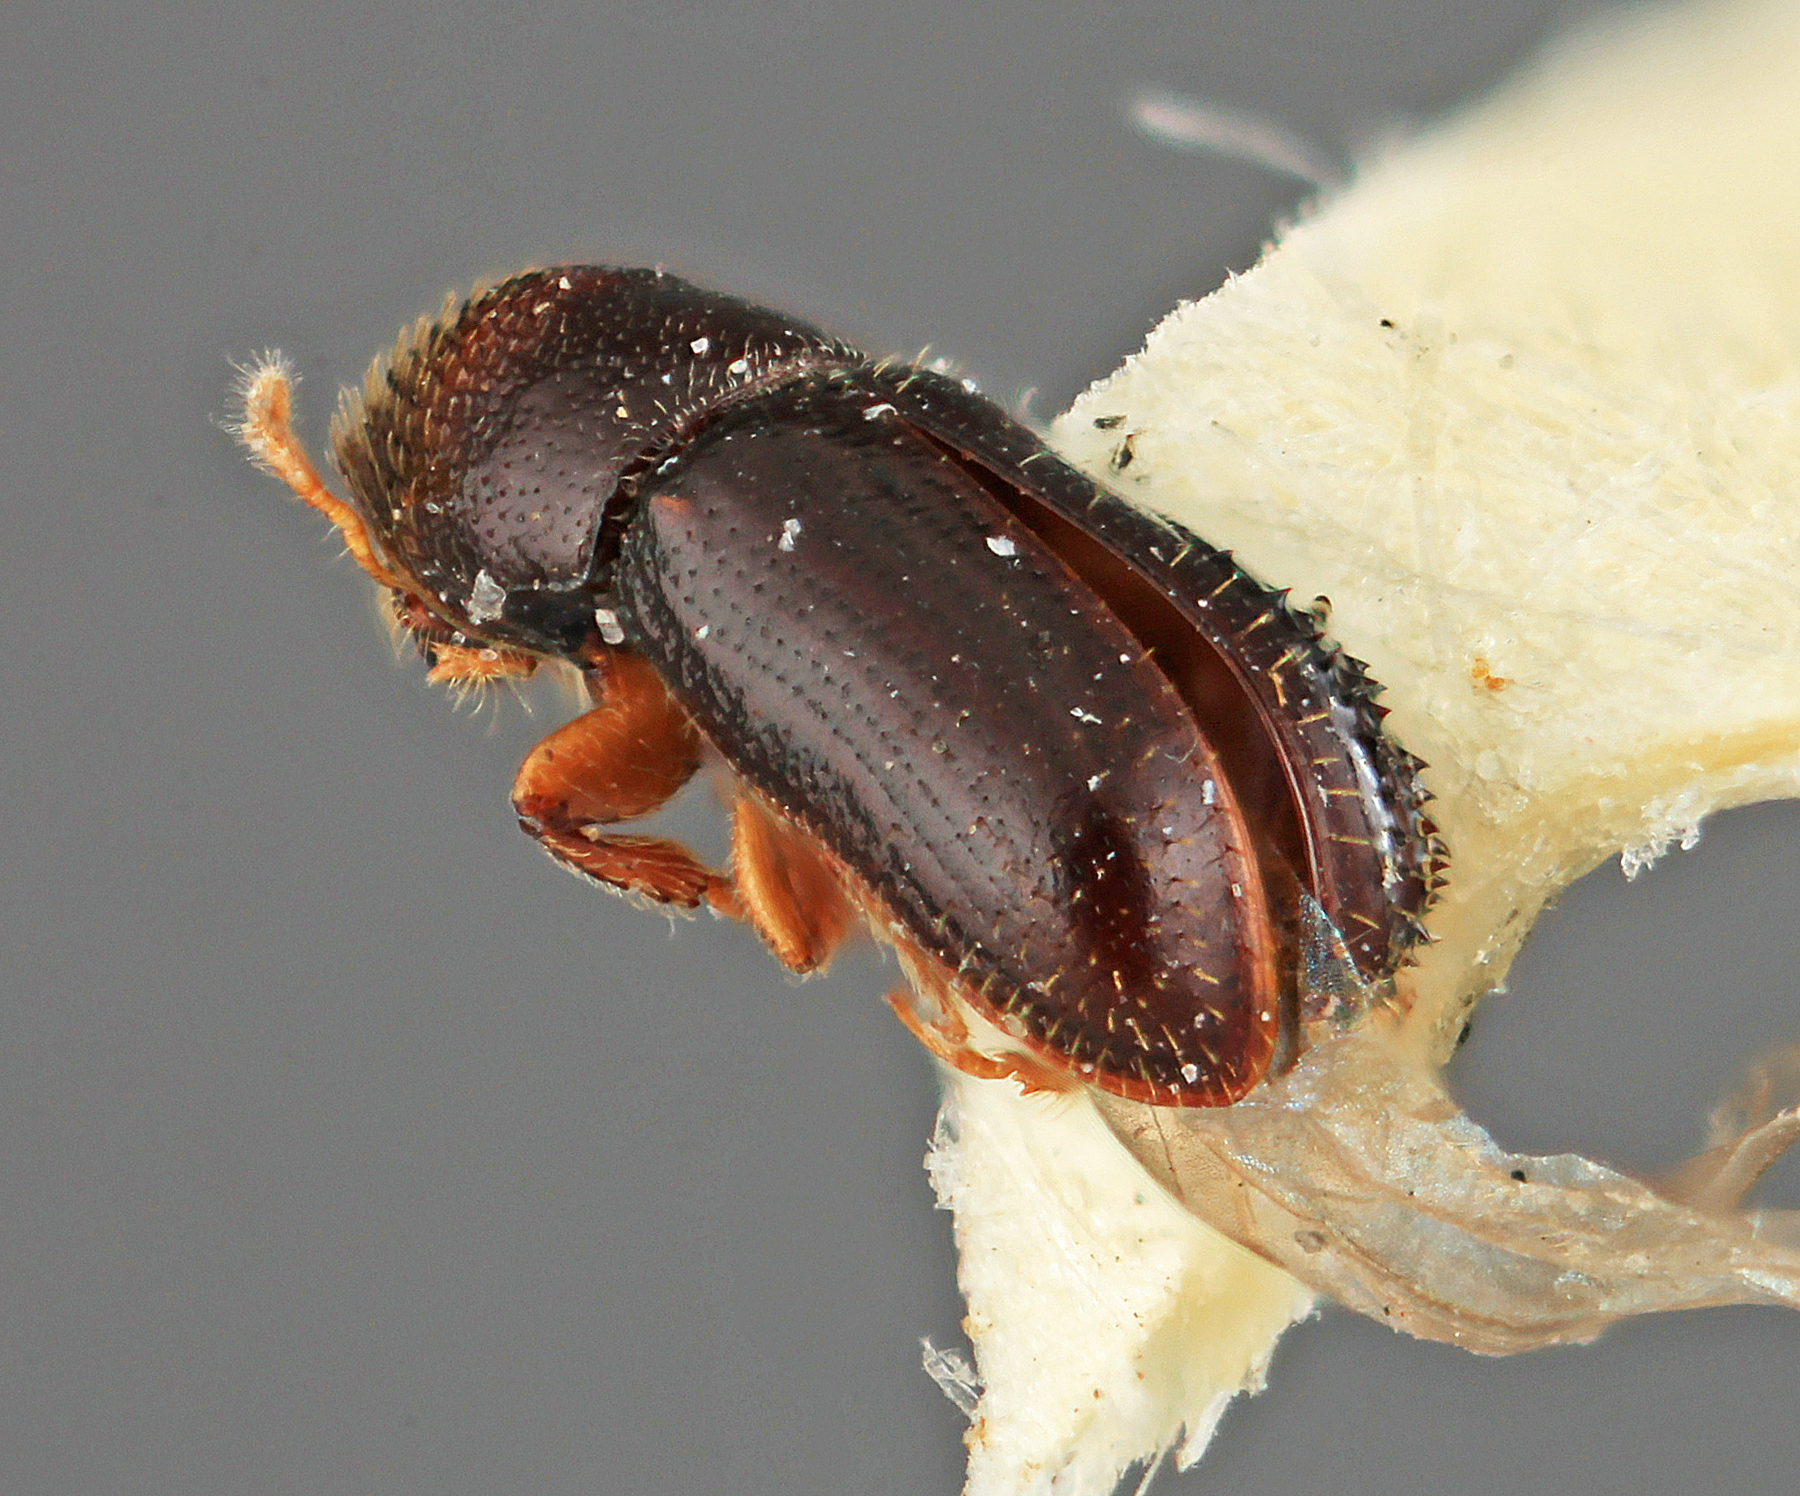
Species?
Pseudopityophthorus xalapae
